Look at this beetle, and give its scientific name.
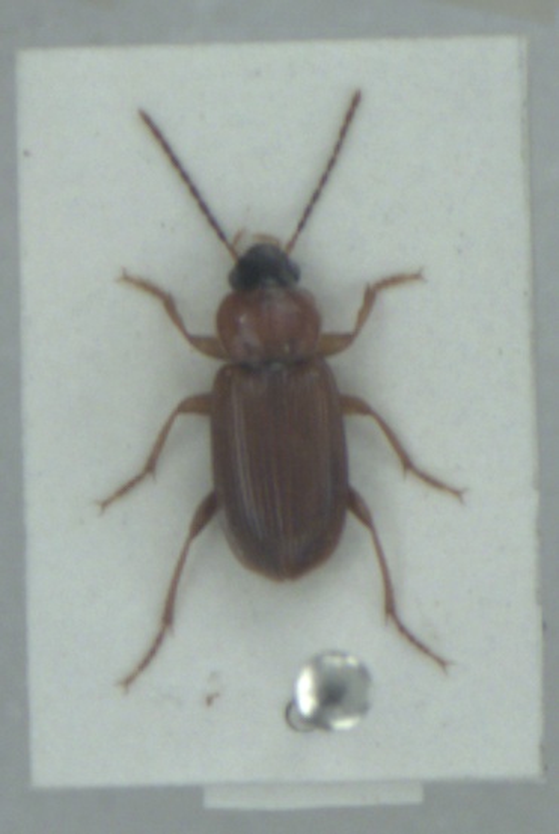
Stenolophus skrimshiranus
